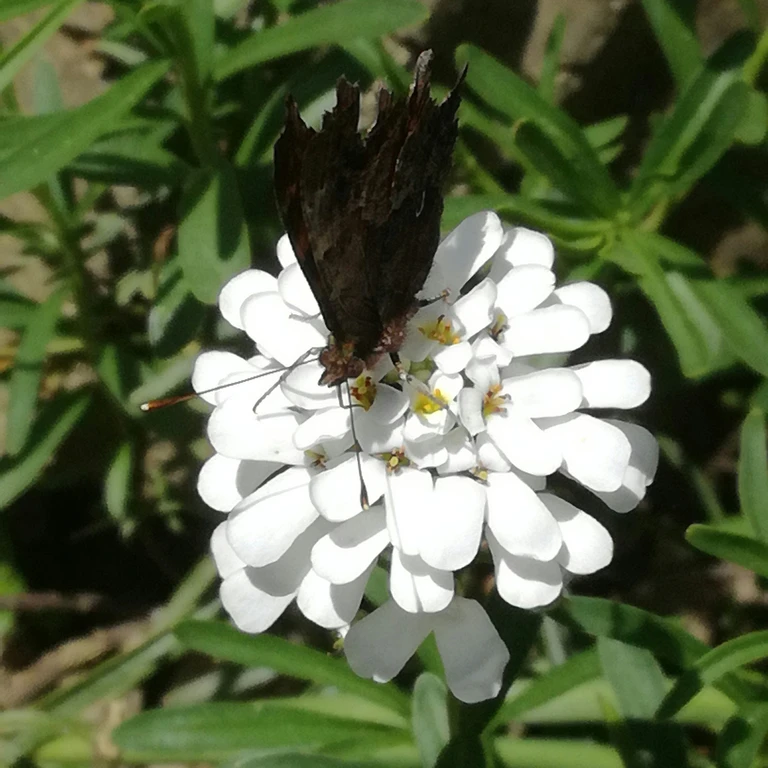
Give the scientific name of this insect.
Polygonia c-album
